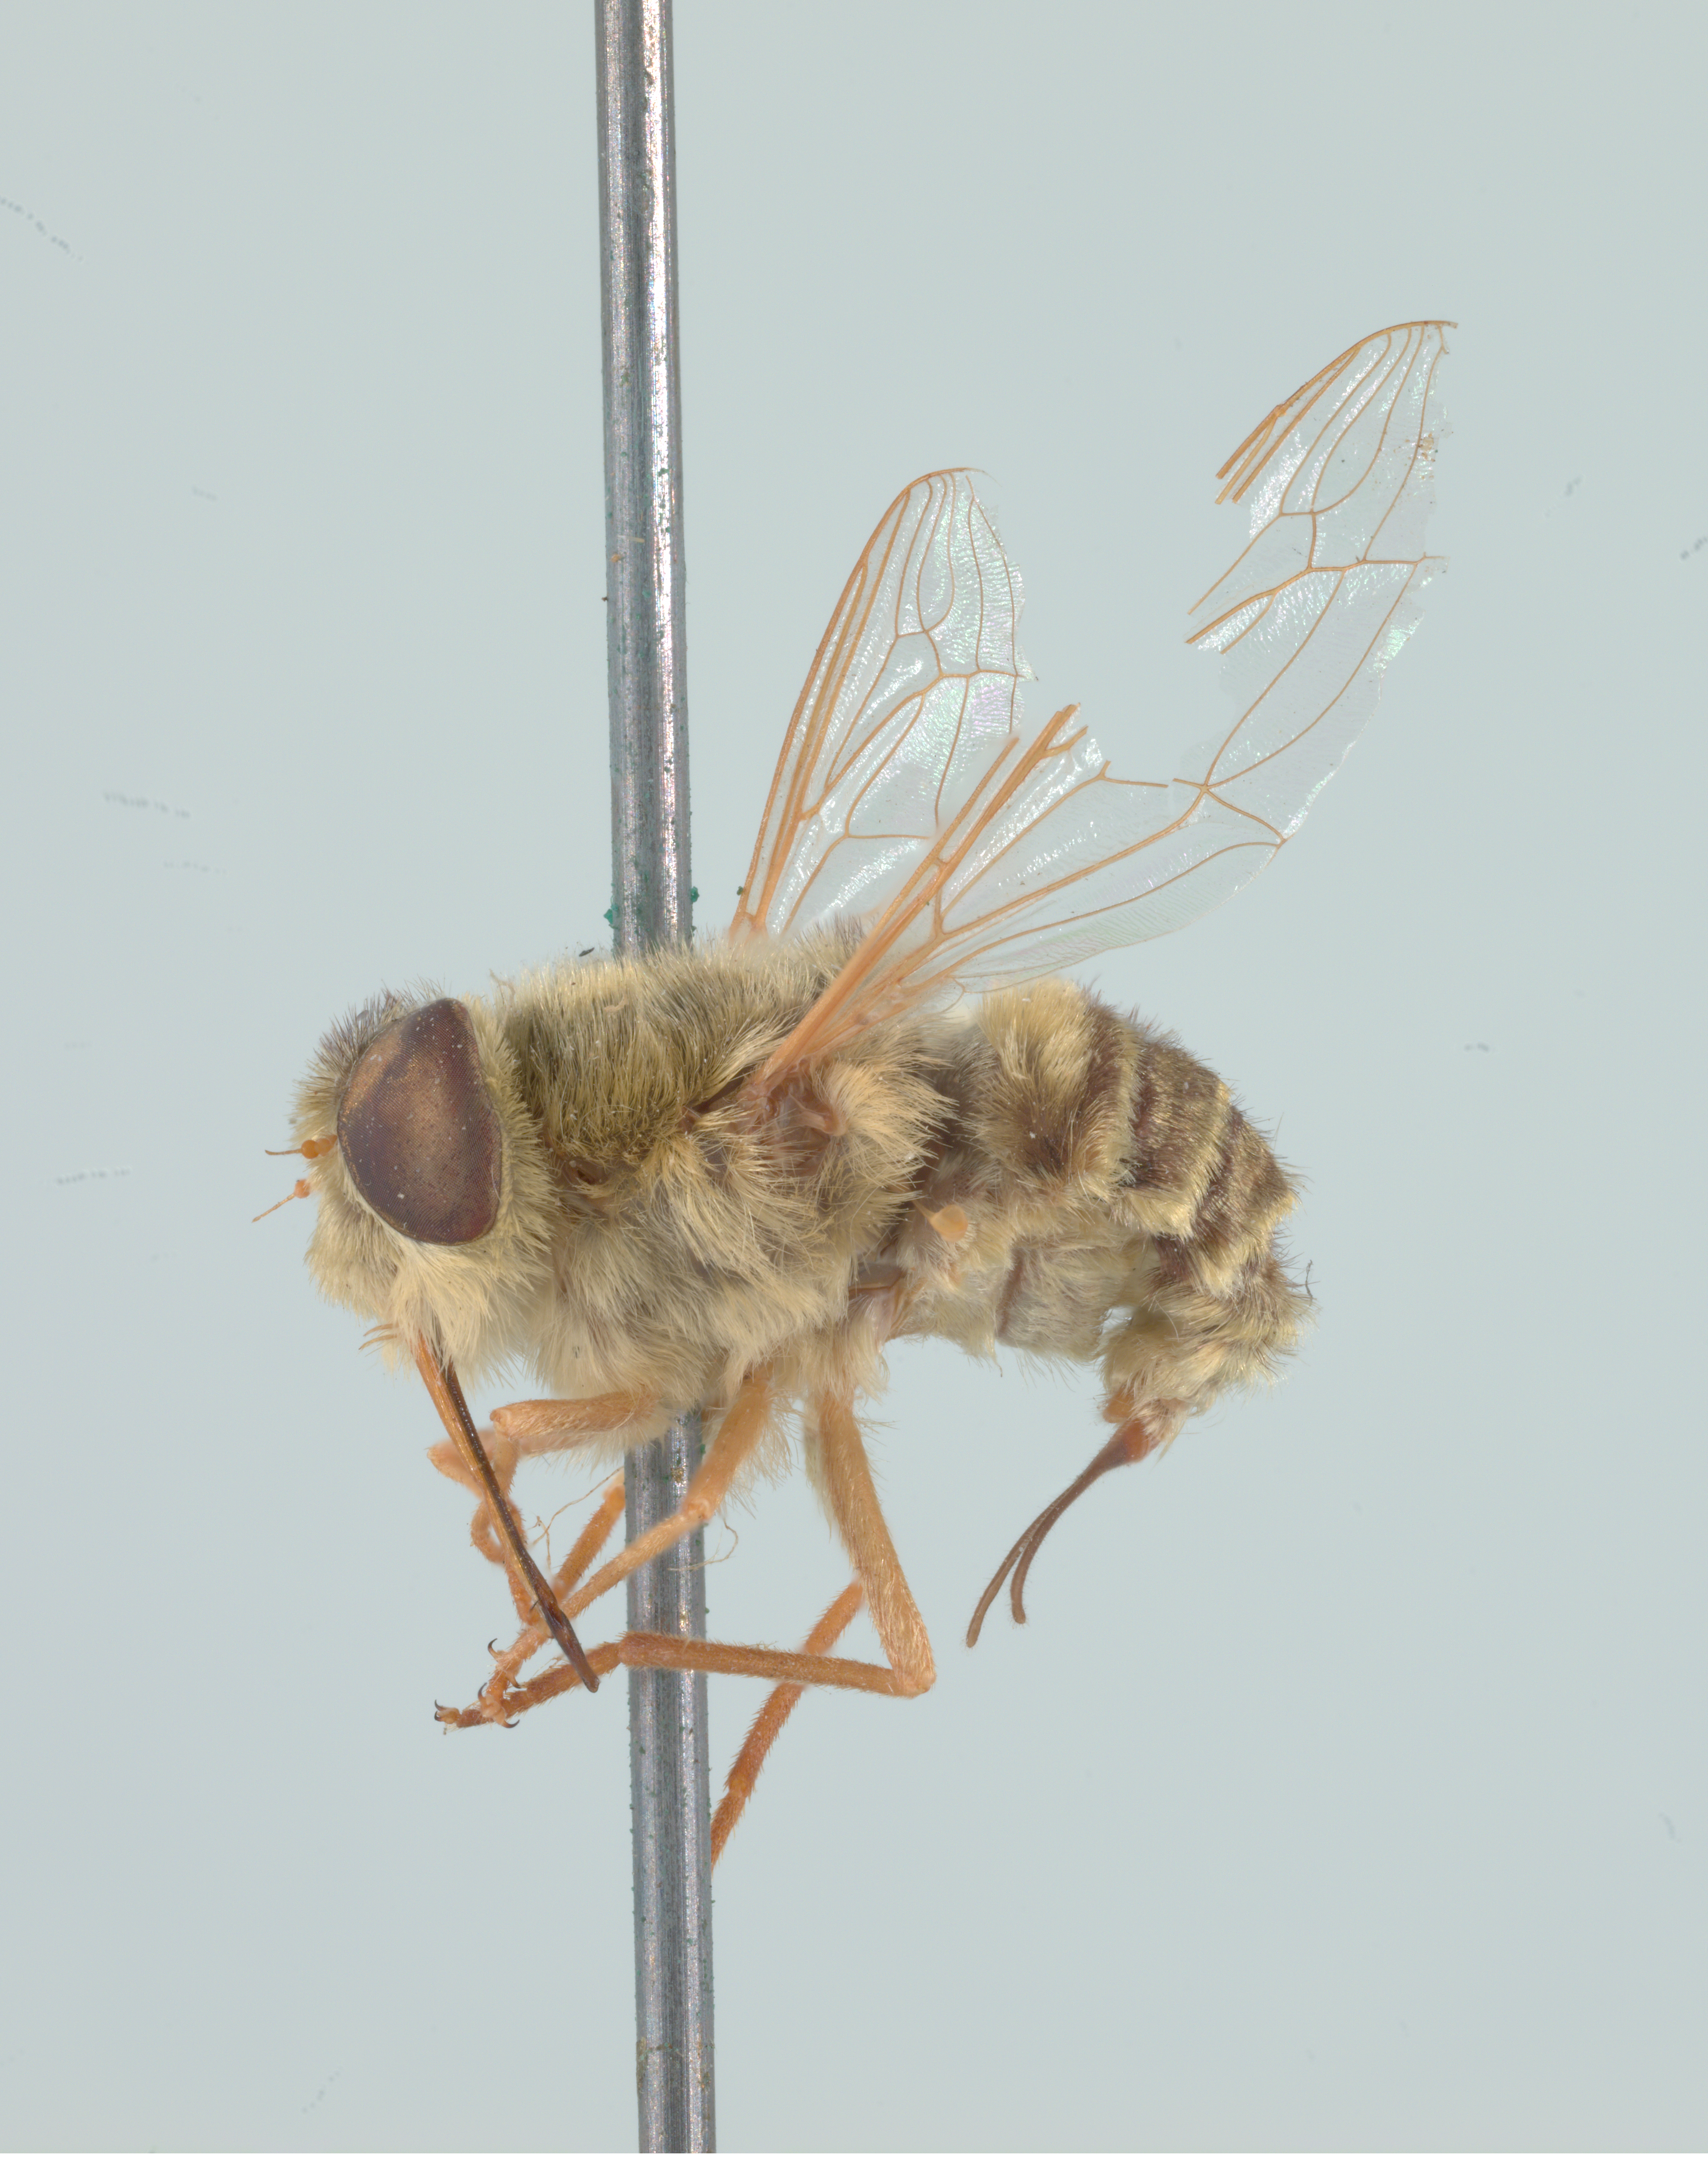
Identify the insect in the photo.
Neorhynchocephalus sackenii
